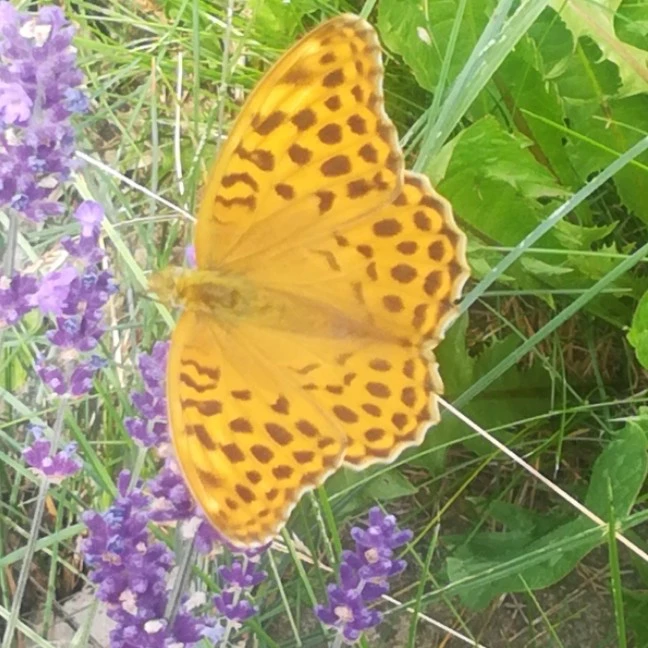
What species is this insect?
Argynnis paphia
